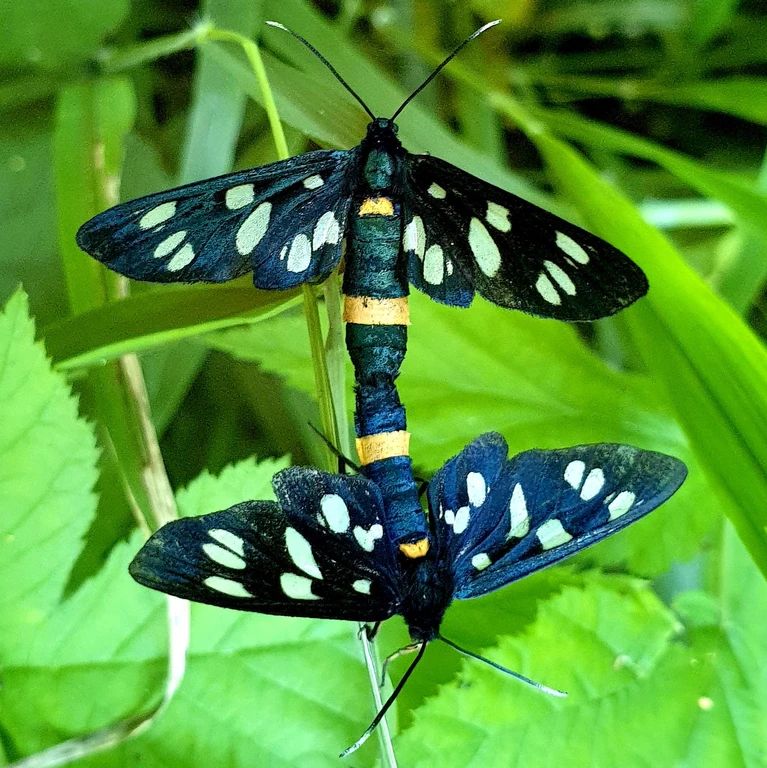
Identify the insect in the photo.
Amata phegea
